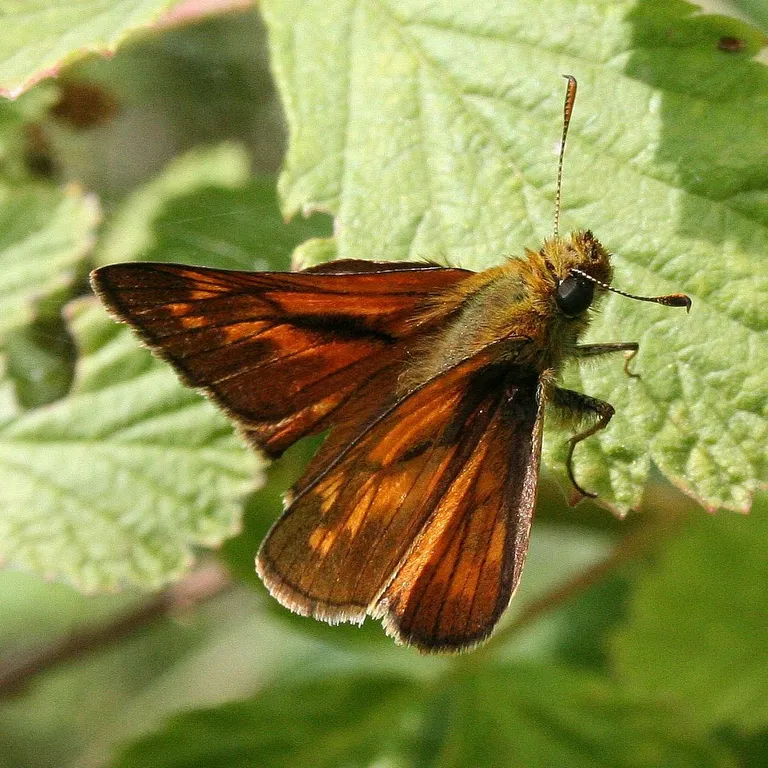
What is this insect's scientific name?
Ochlodes sylvanus (also Ochlodes venata)
